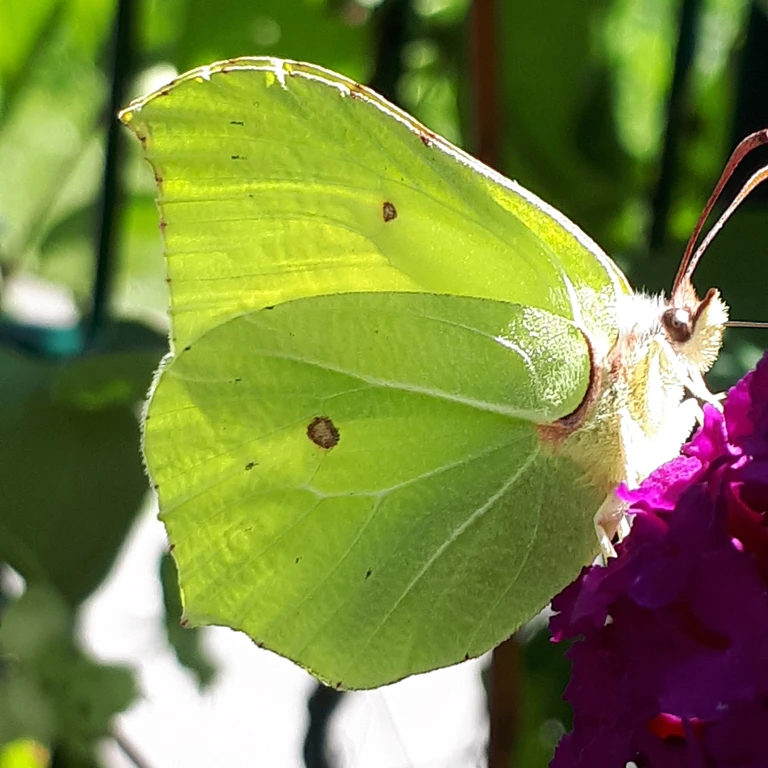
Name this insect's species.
Gonepteryx rhamni
